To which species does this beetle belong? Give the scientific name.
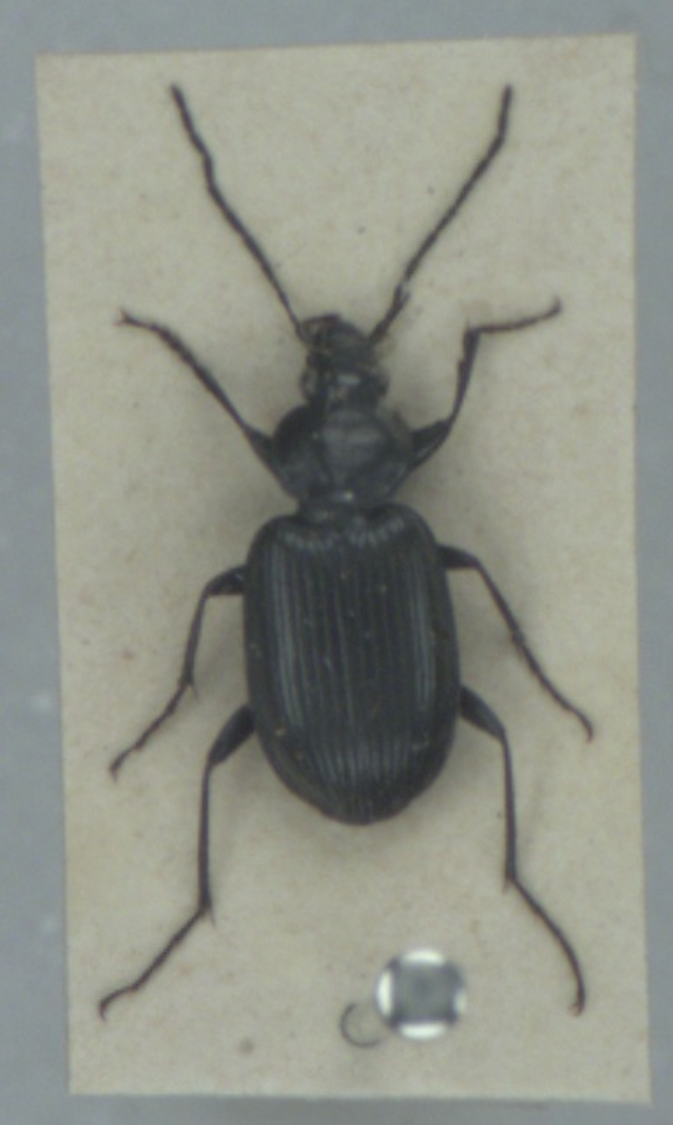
Agonum emarginatum
